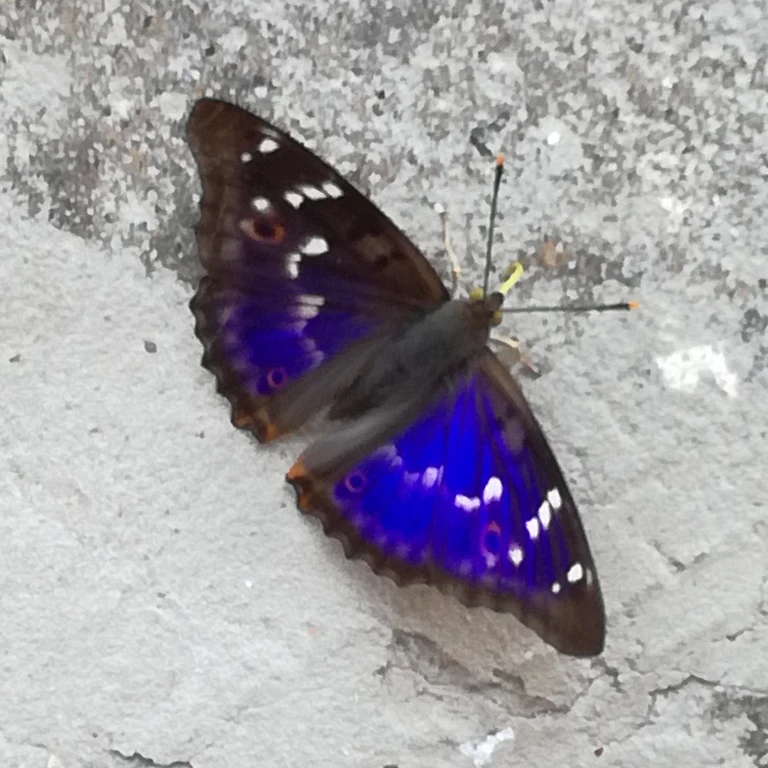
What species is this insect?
Apatura ilia
